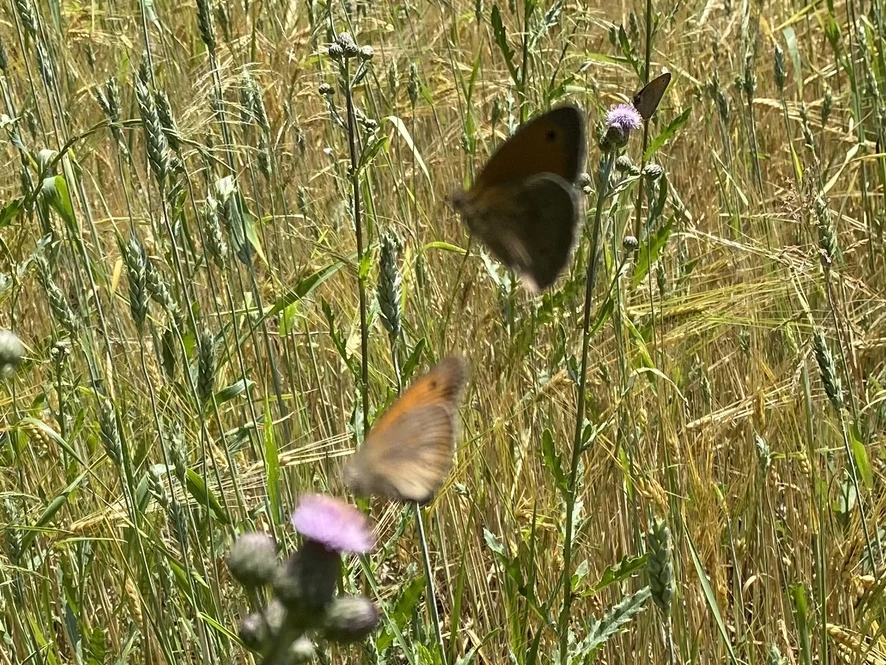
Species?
Maniola jurtina
